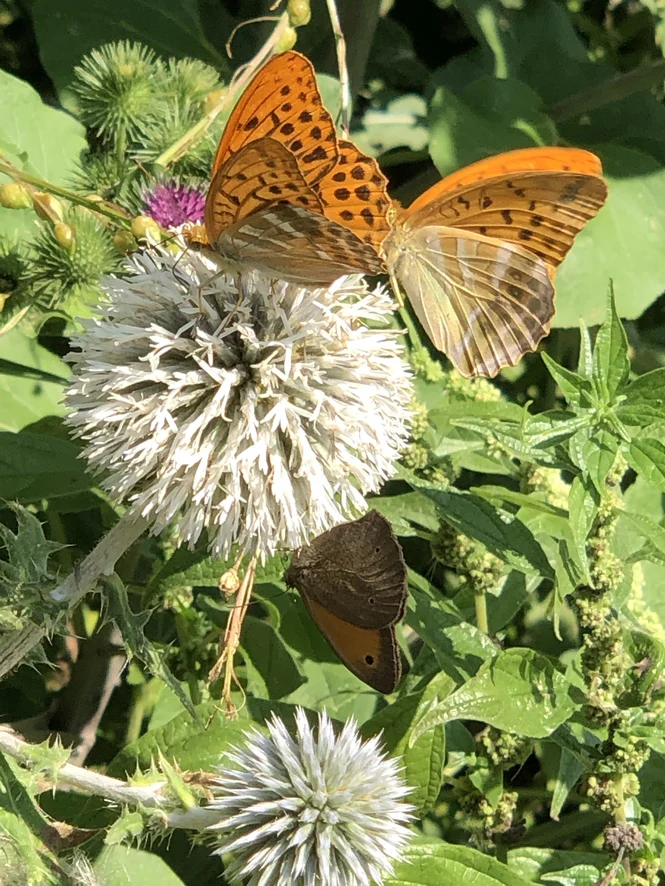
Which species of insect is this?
Maniola jurtina
